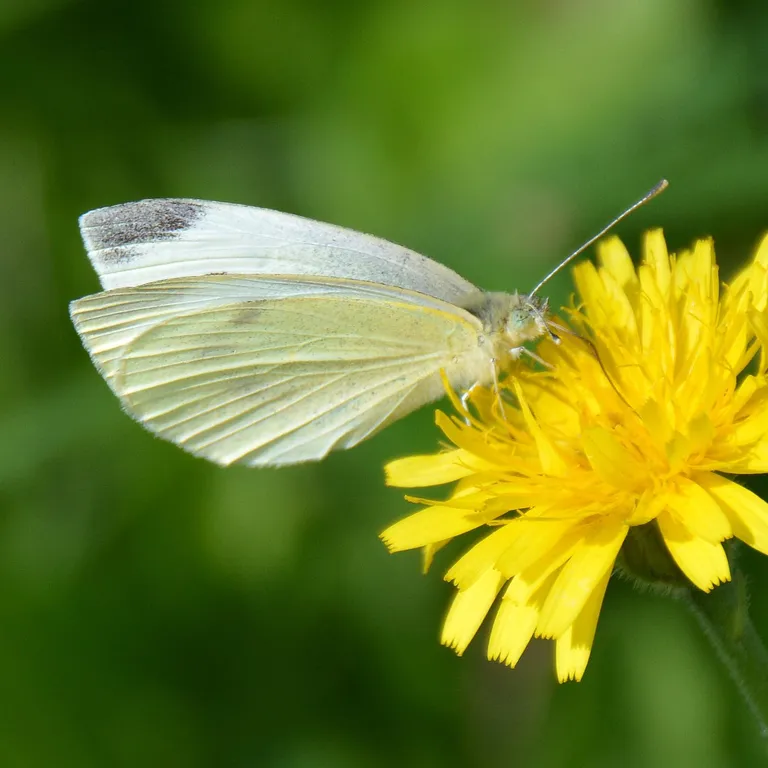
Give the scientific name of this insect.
Pieris rapae
